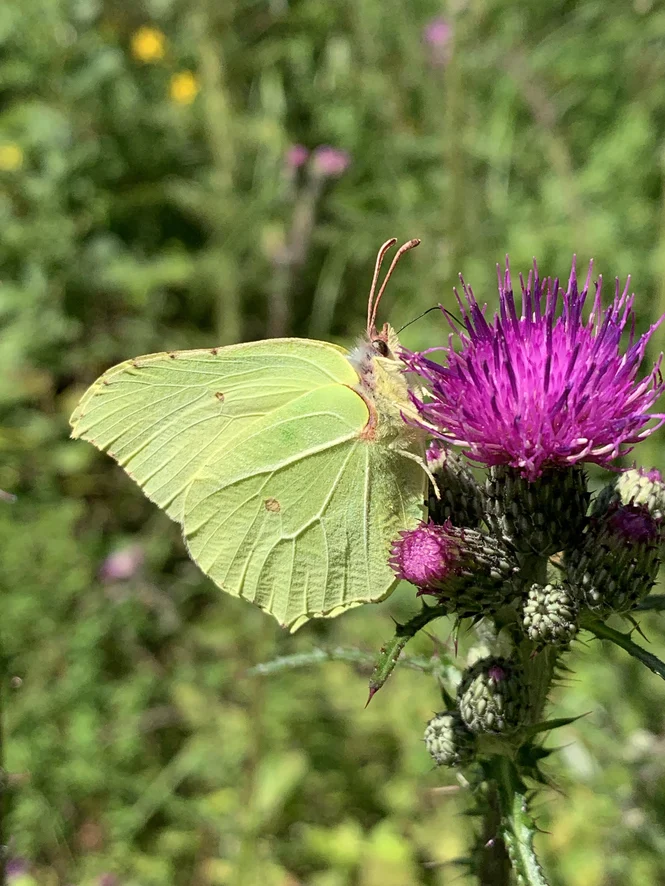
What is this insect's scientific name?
Gonepteryx rhamni
